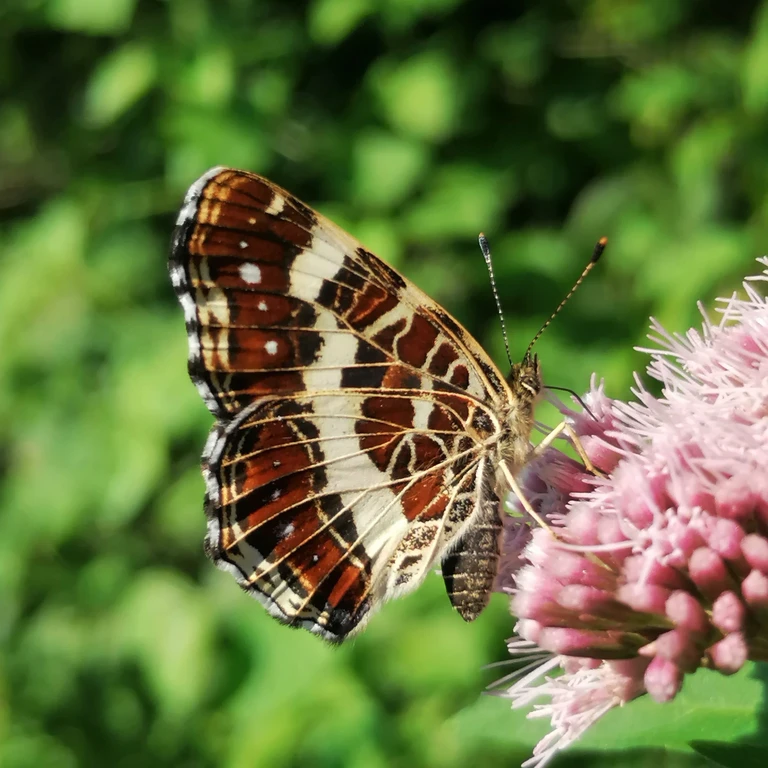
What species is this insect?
Araschnia levana
